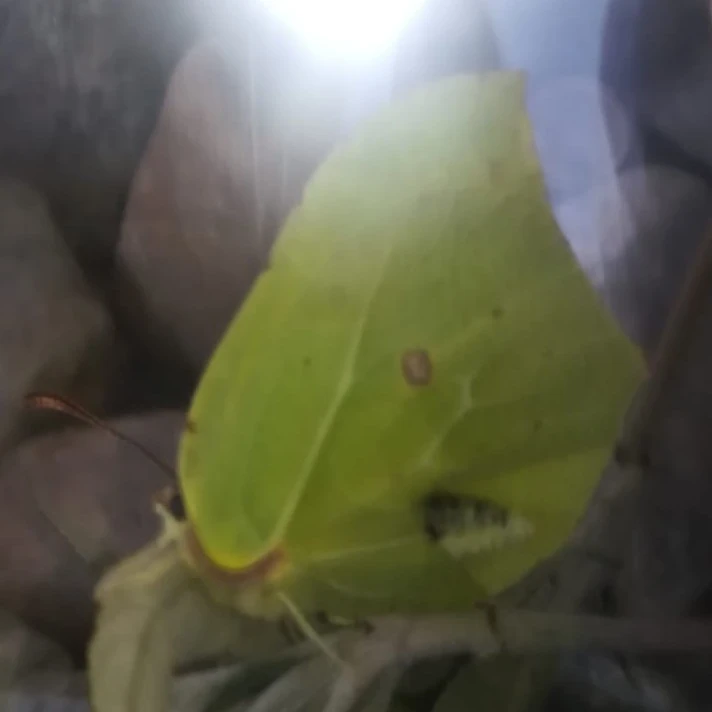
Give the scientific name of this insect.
Gonepteryx rhamni
